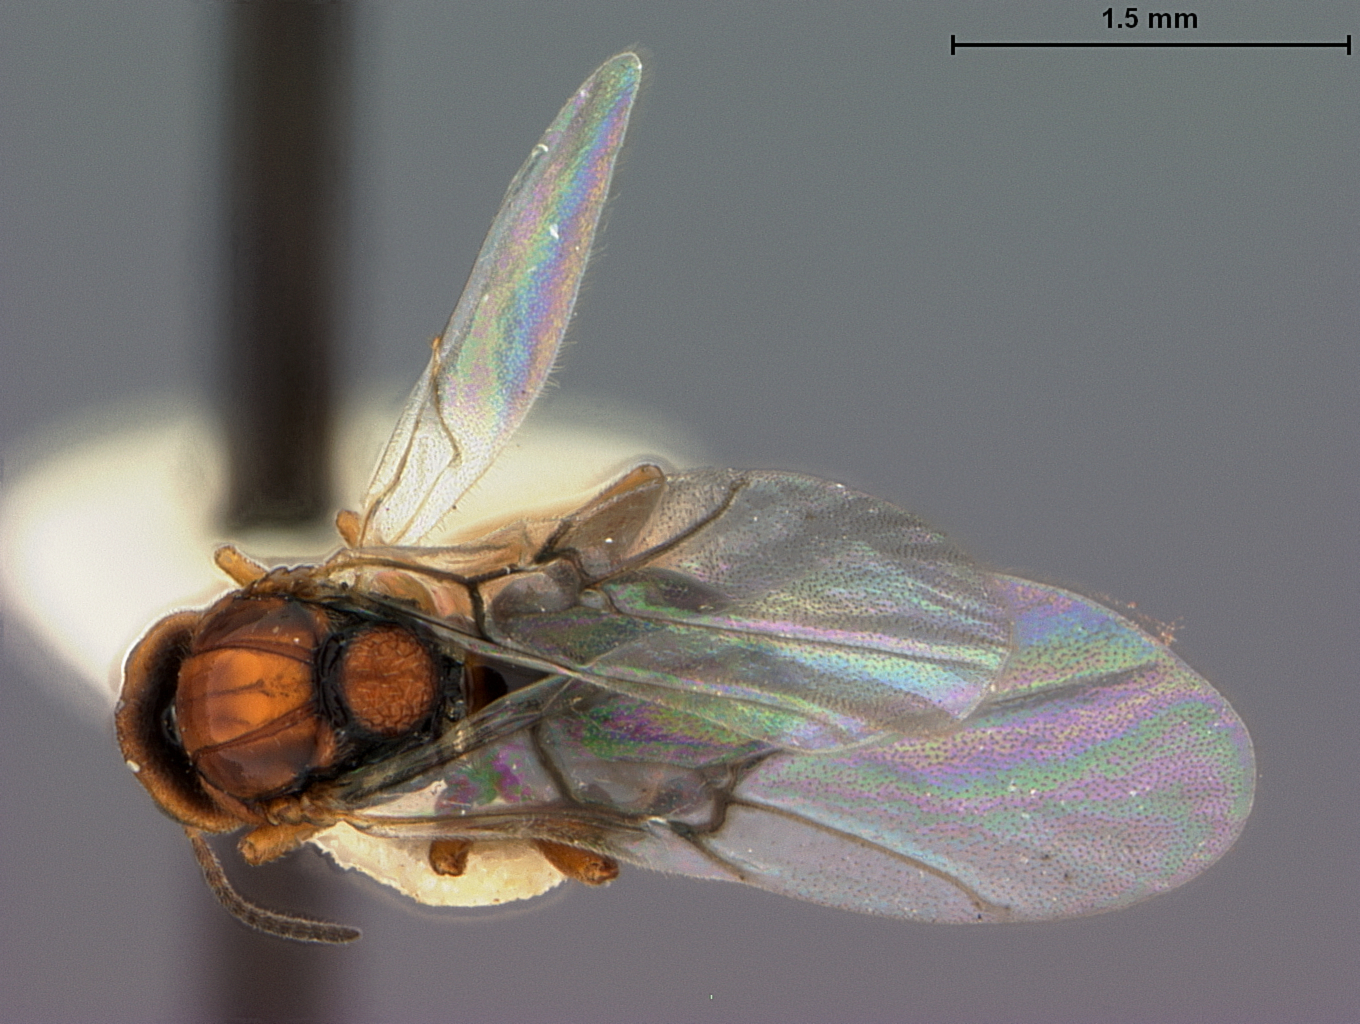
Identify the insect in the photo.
Andricus costatus
